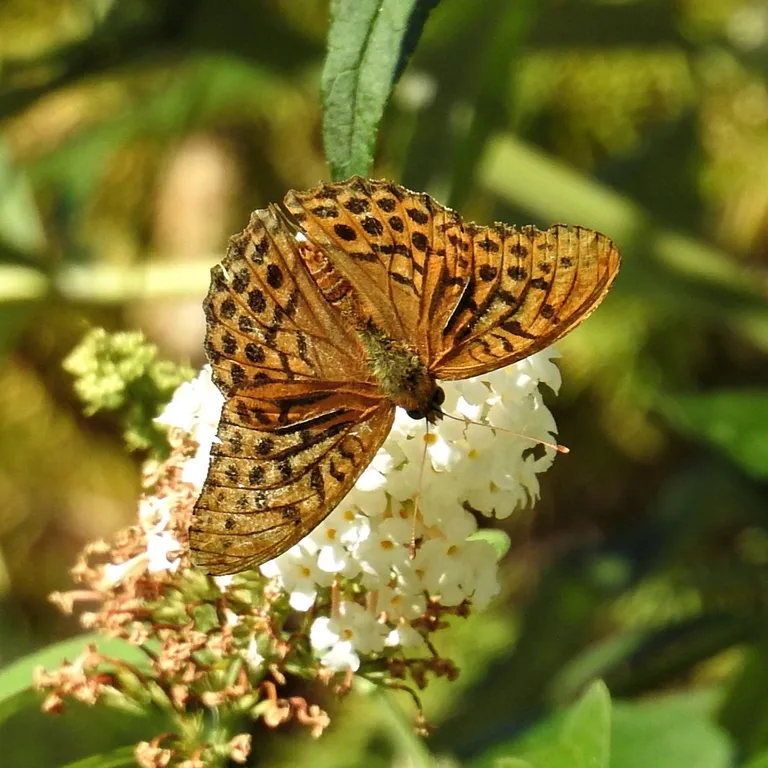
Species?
Argynnis paphia
